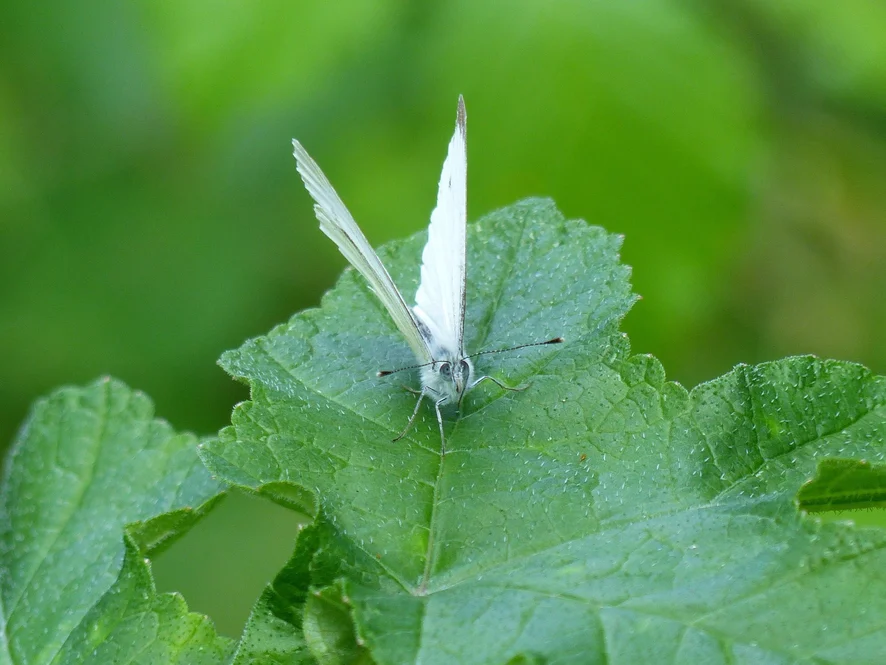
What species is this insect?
Pieris rapae
